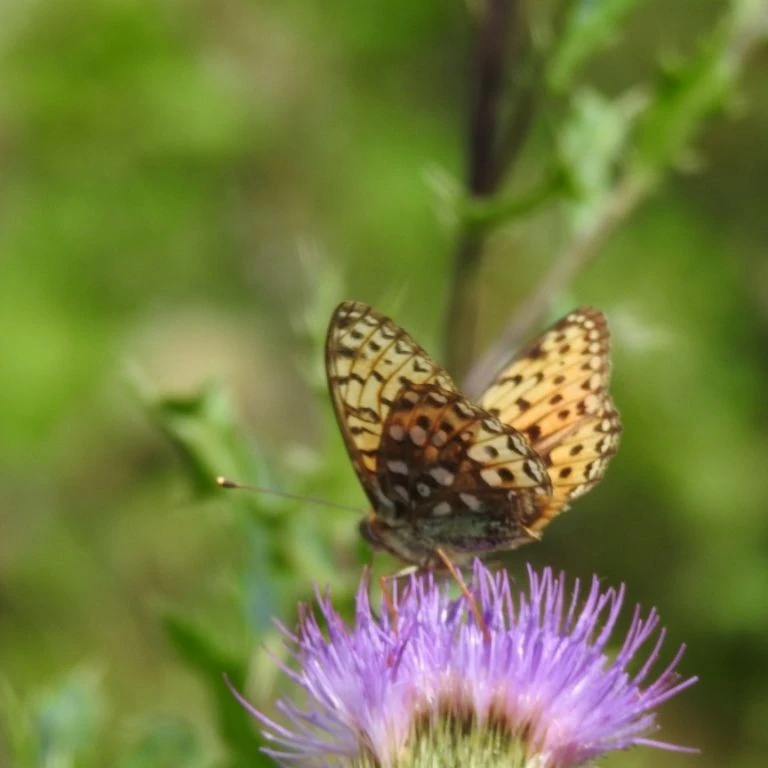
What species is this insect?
Speyeria aglaja
